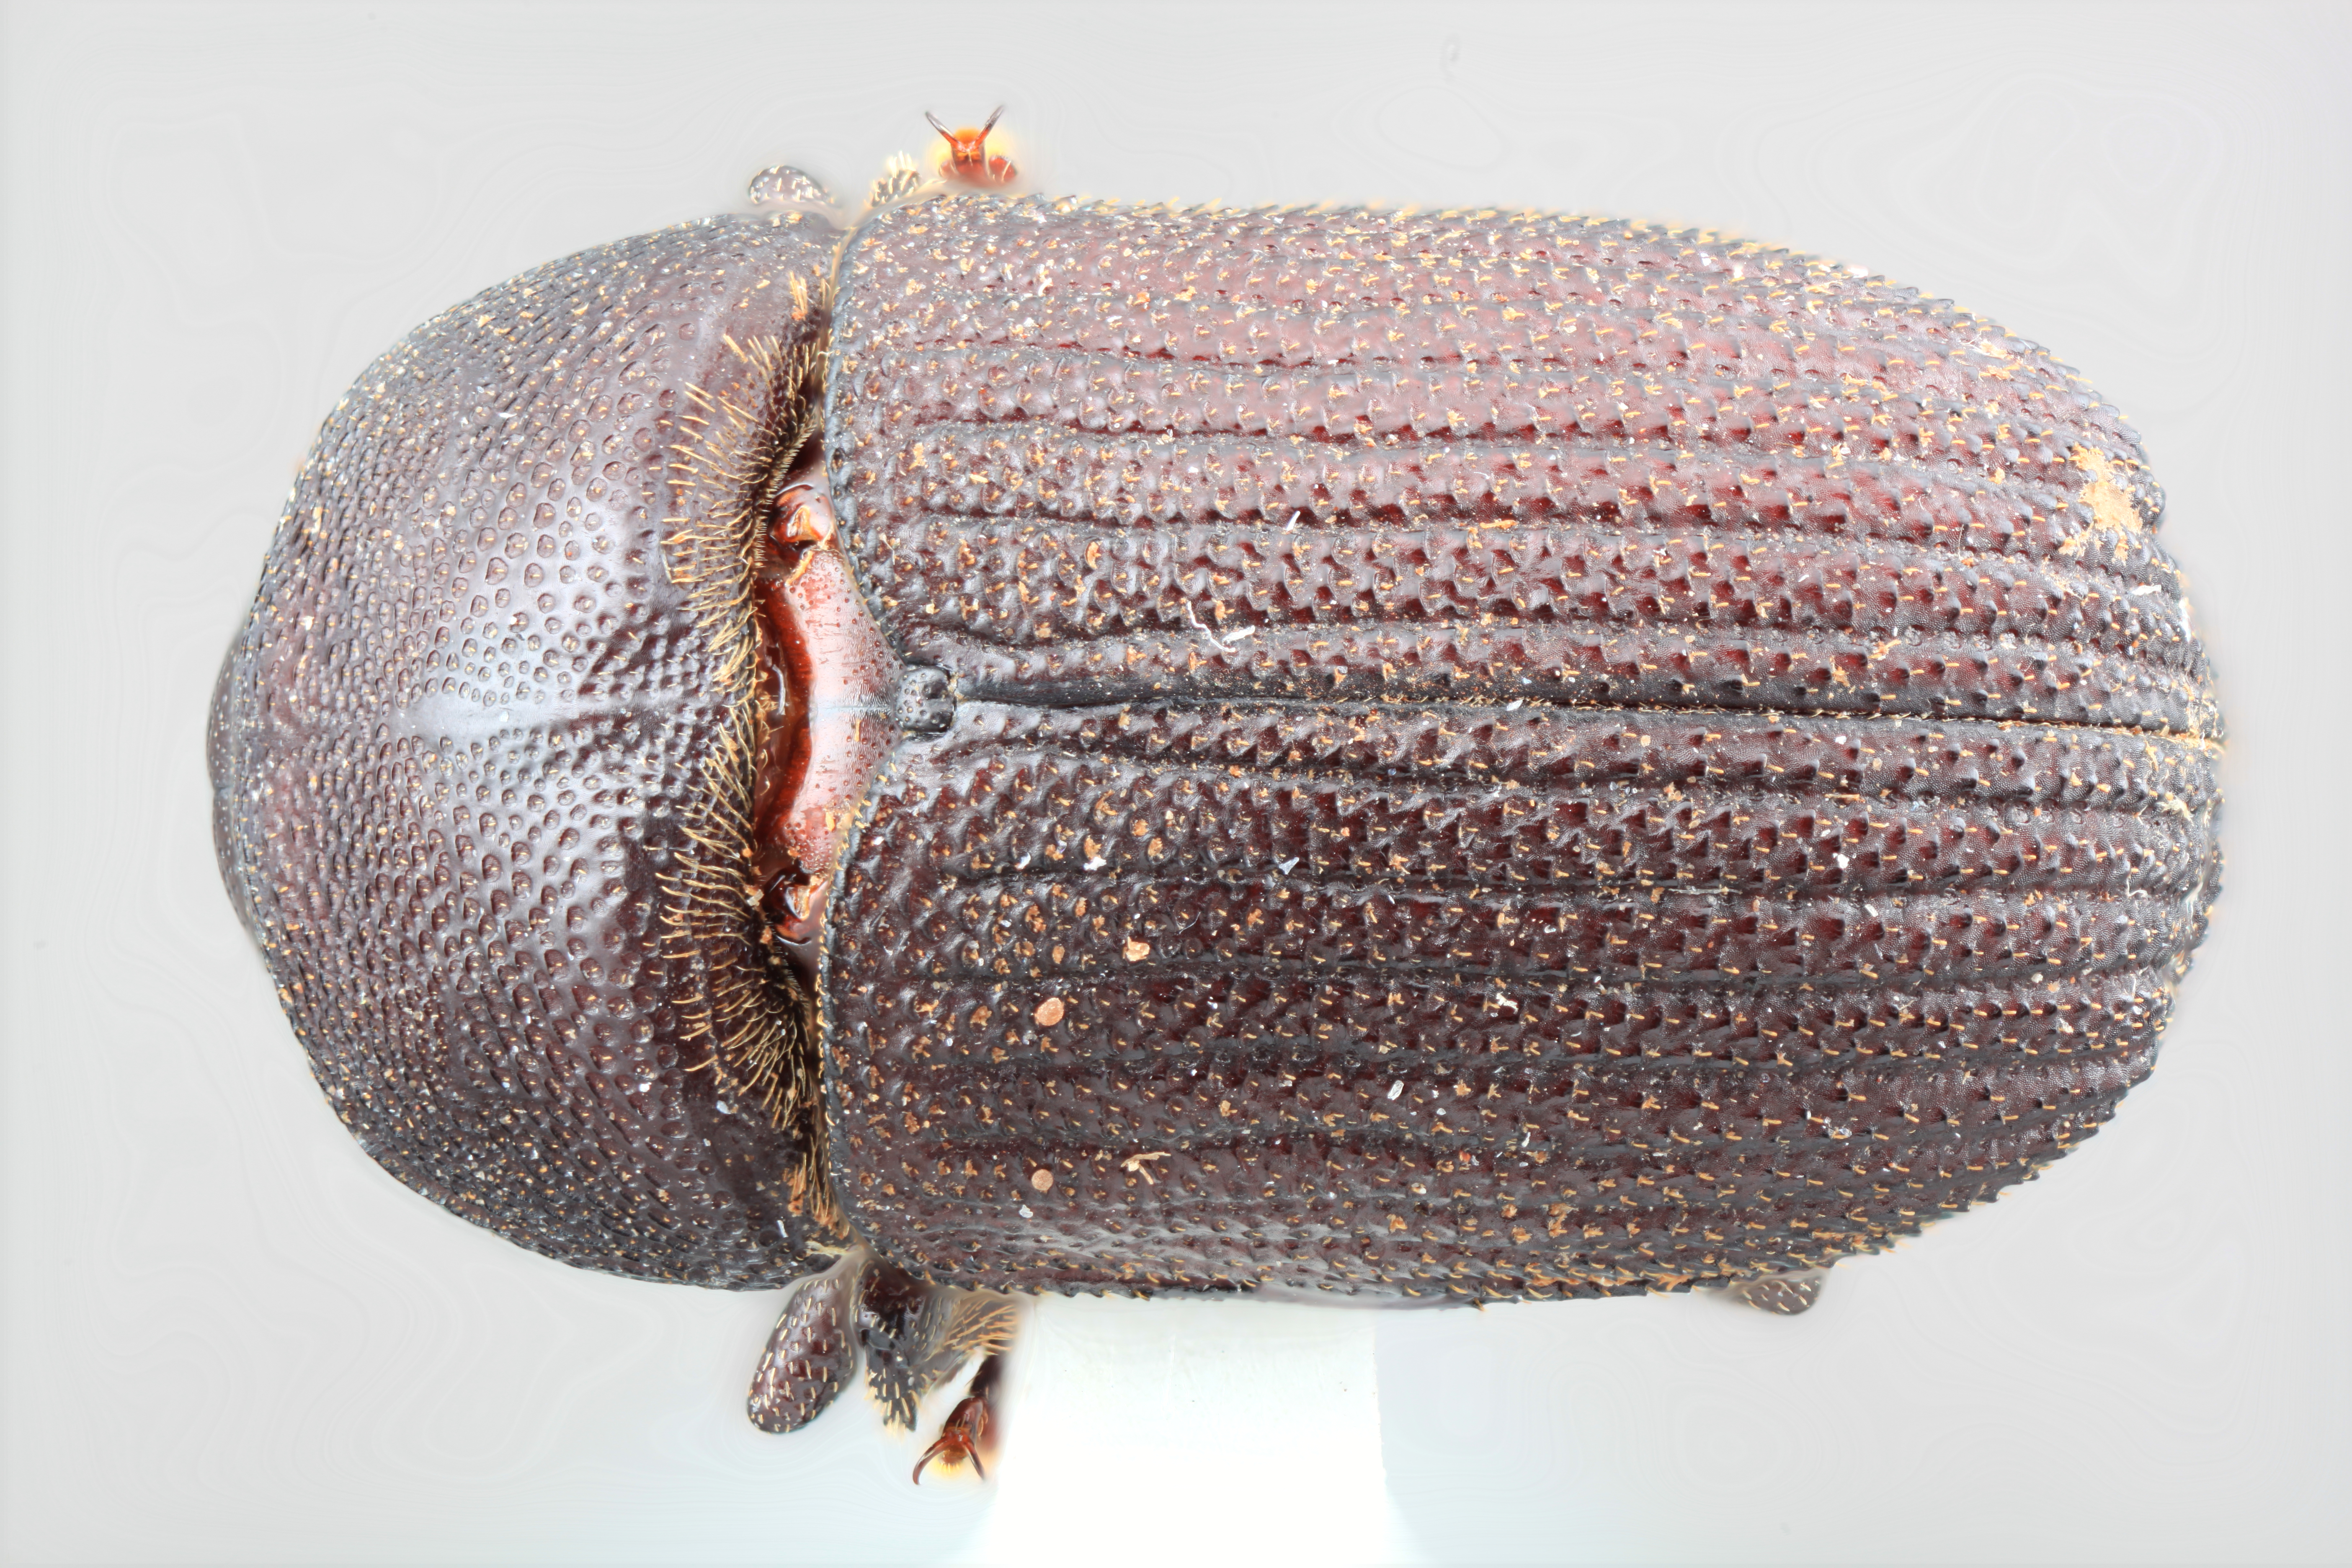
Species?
Phloeoborus orinocensus
